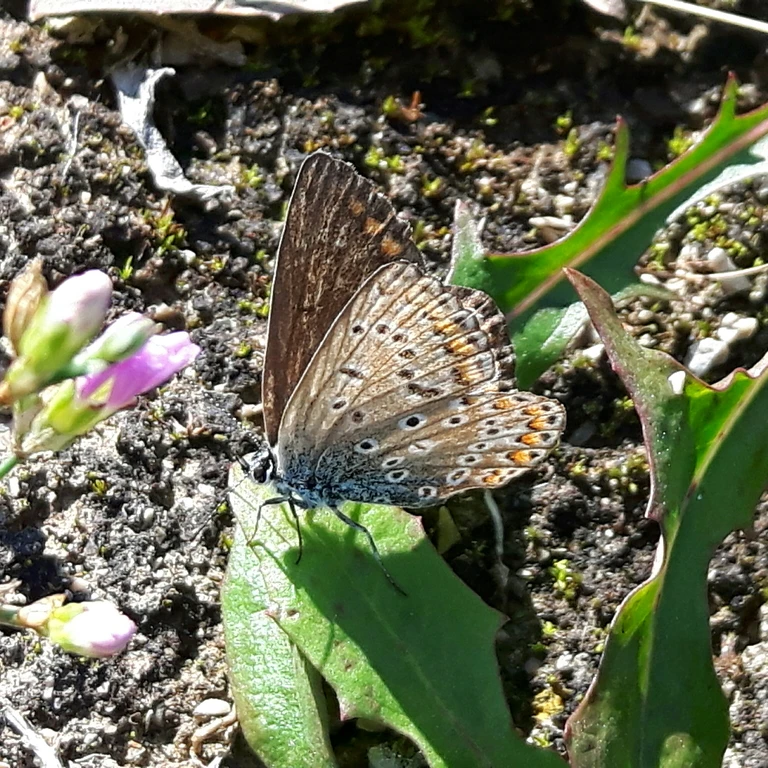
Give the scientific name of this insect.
Polyommatus icarus
